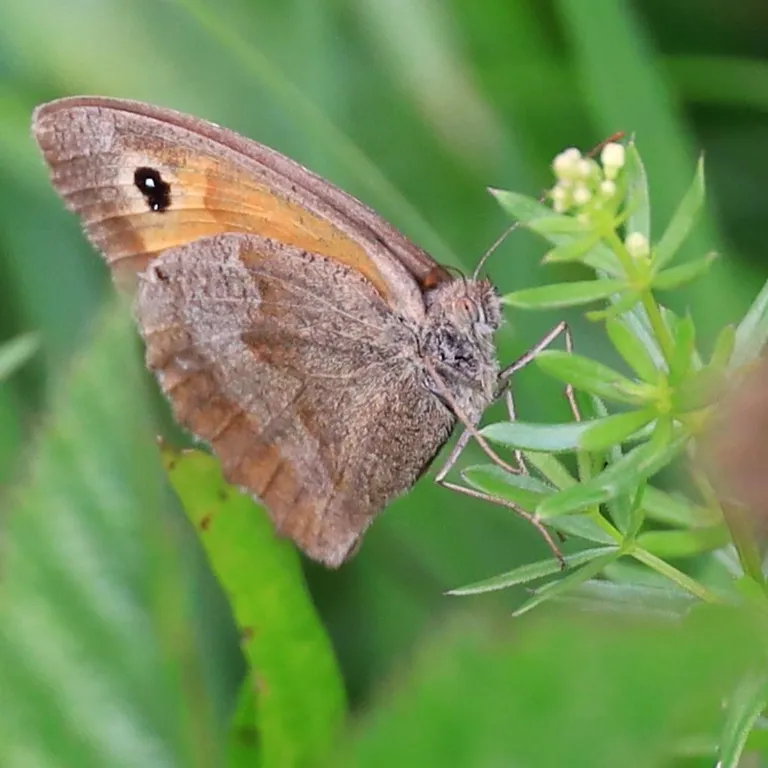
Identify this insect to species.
Maniola jurtina
